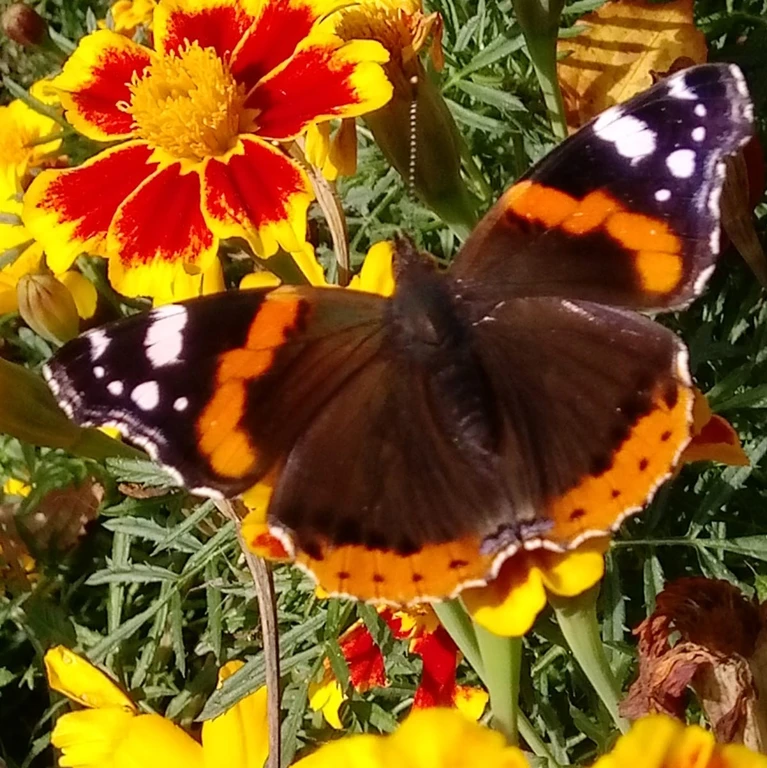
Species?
Vanessa atalanta
